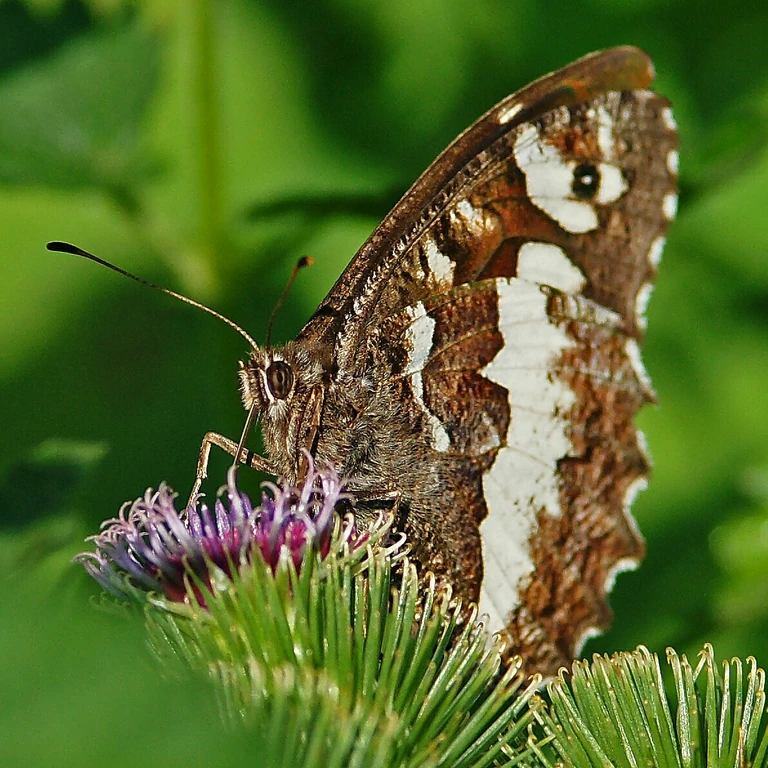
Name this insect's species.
Brintesia circe
